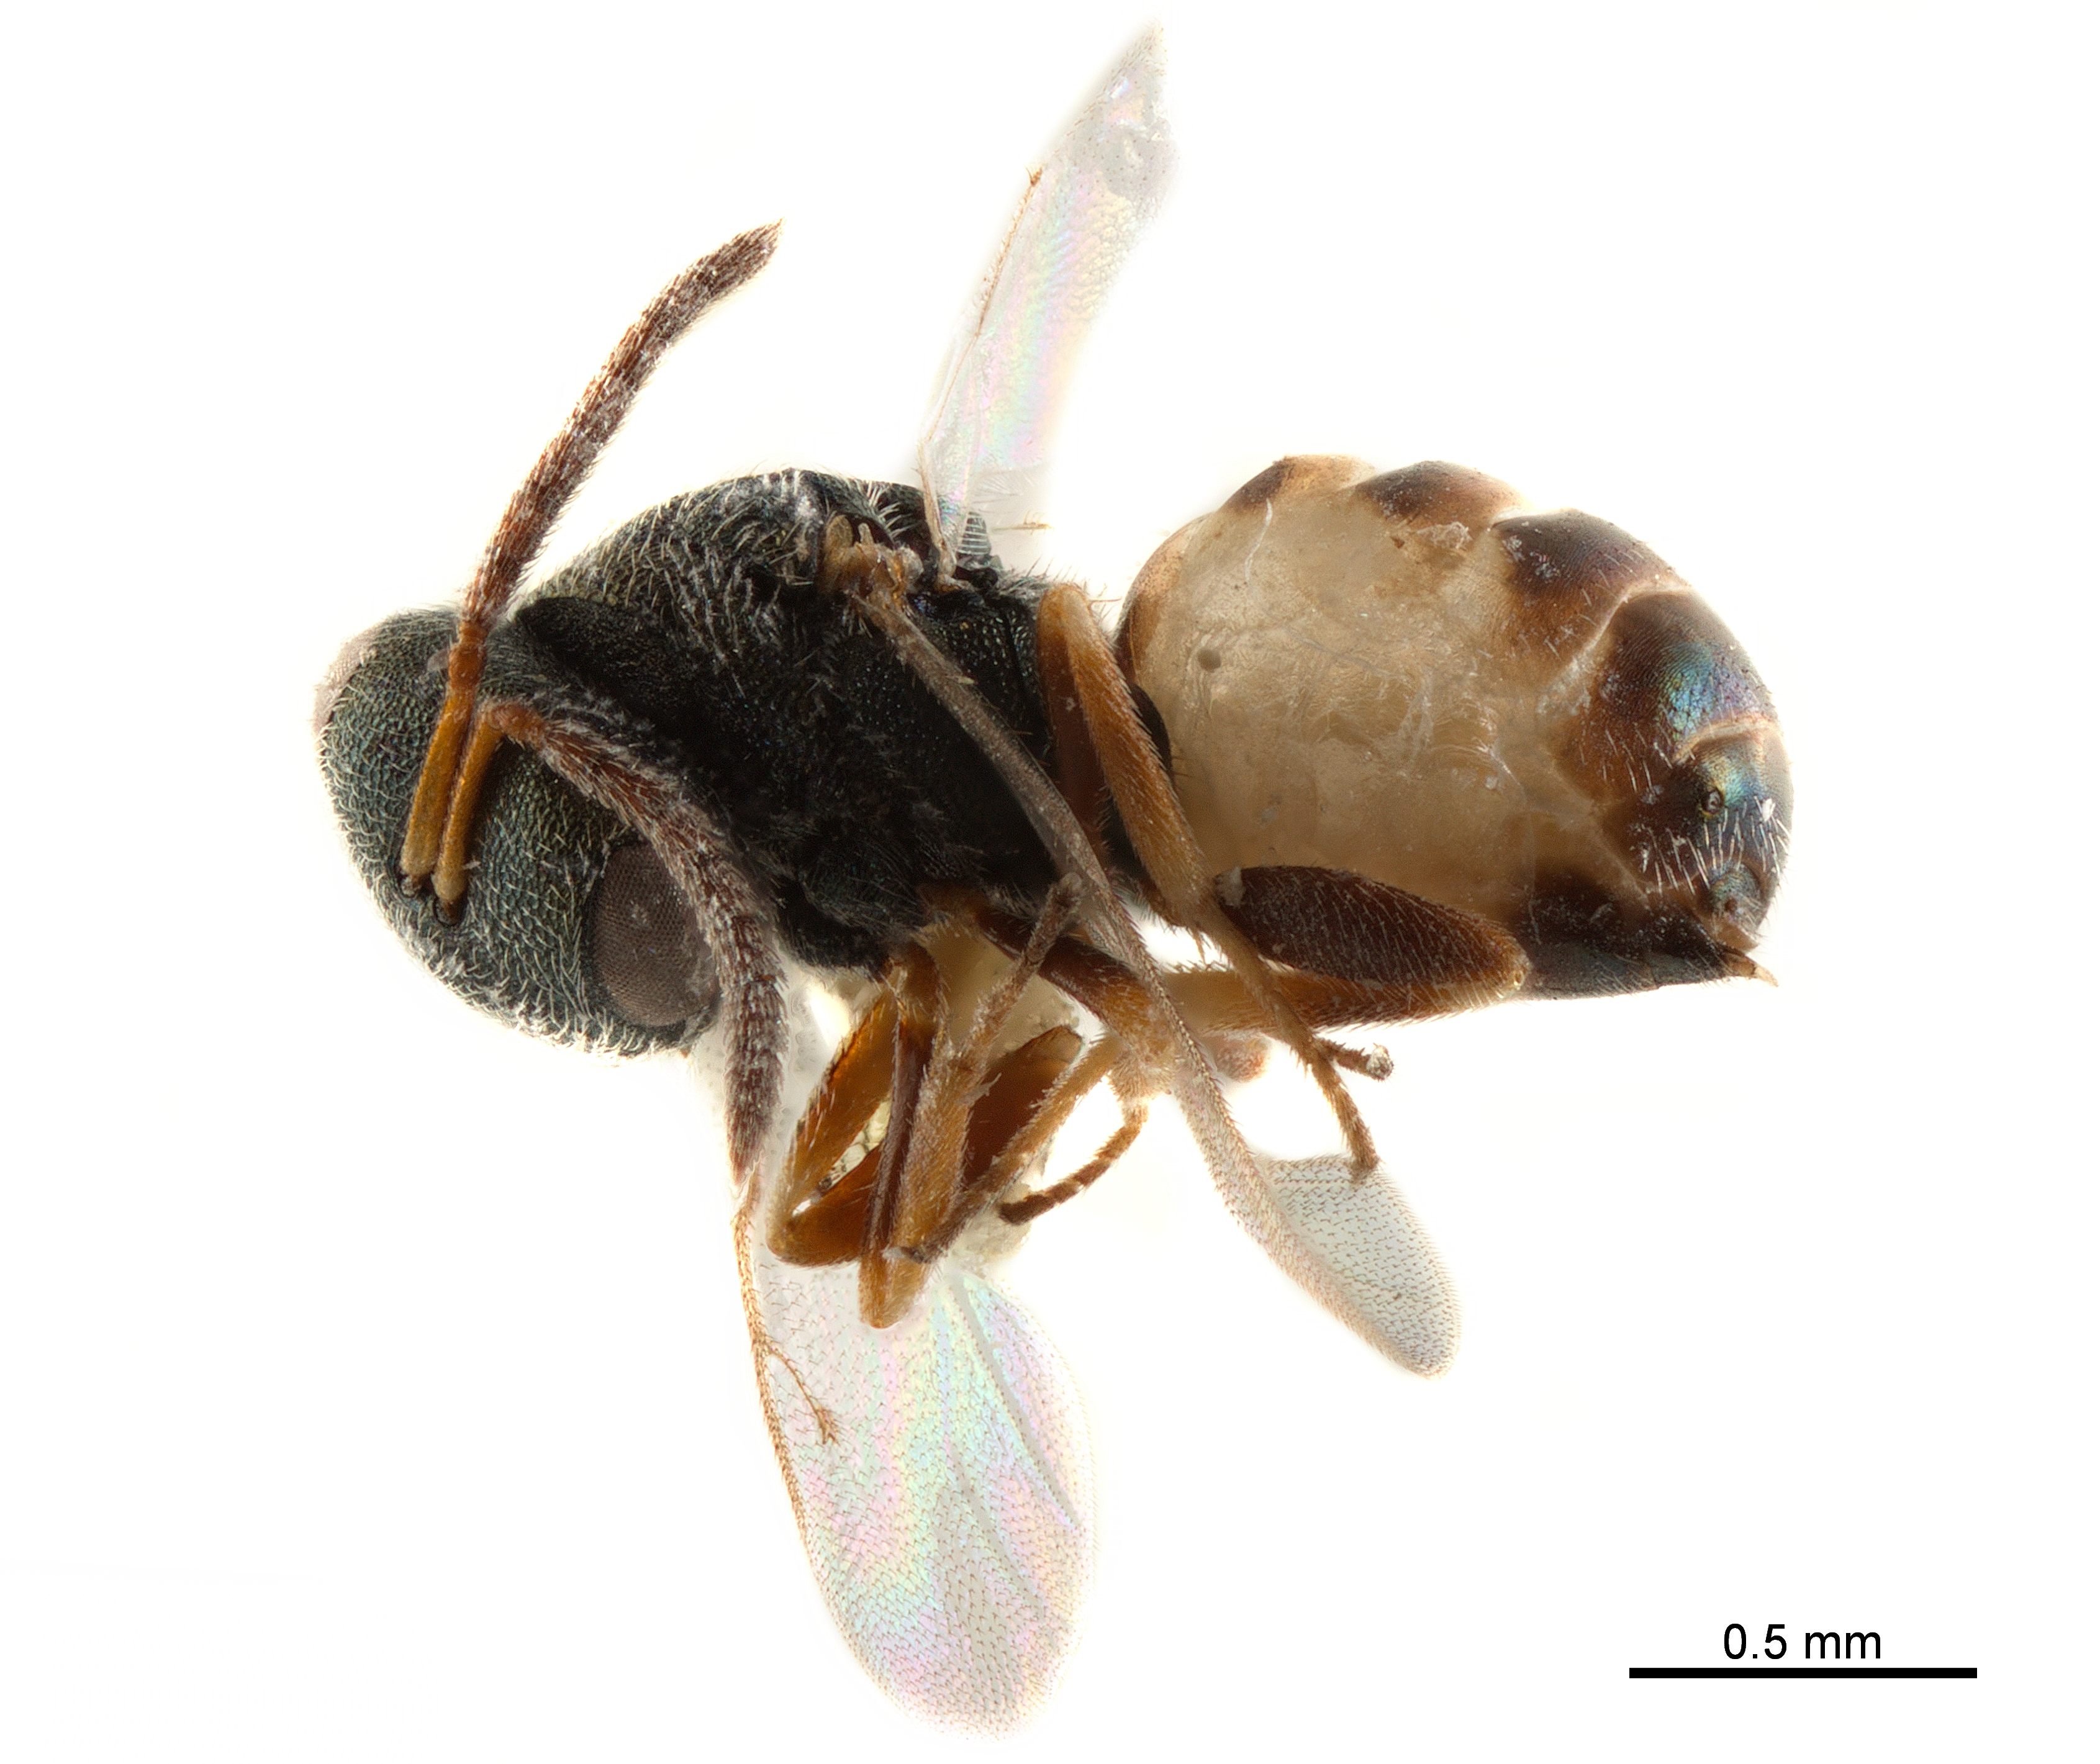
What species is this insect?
Dinarmus basalis
